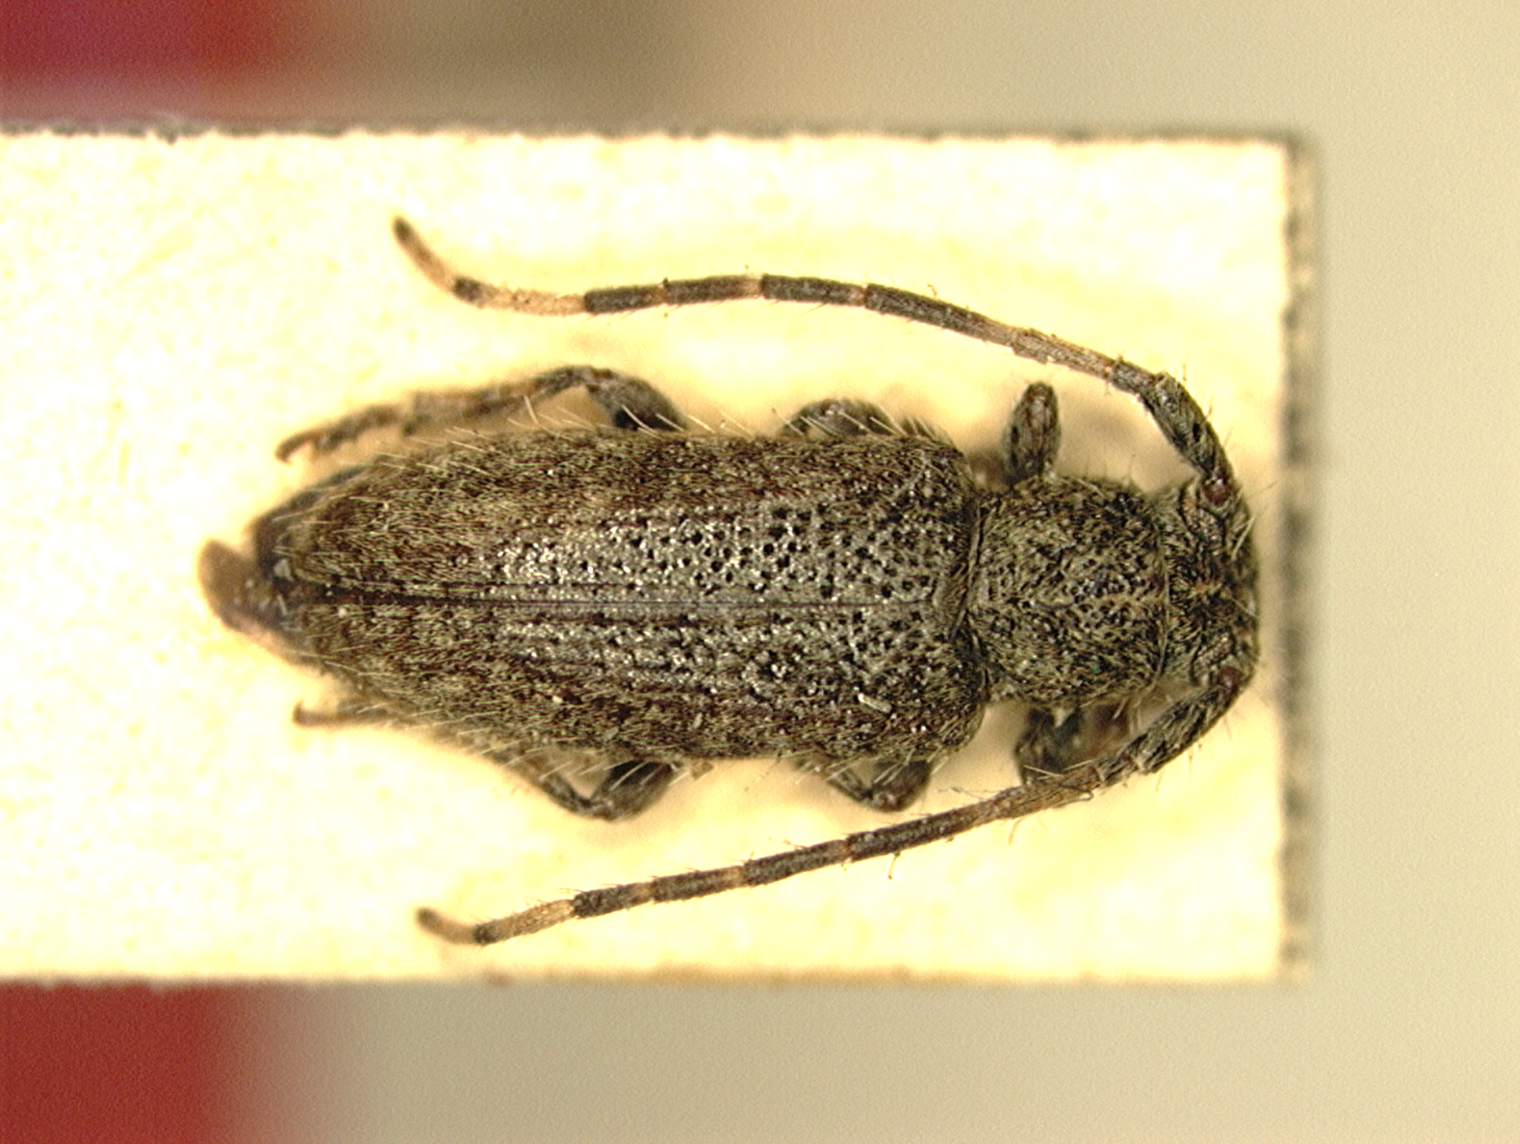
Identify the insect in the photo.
Estola boliviana
